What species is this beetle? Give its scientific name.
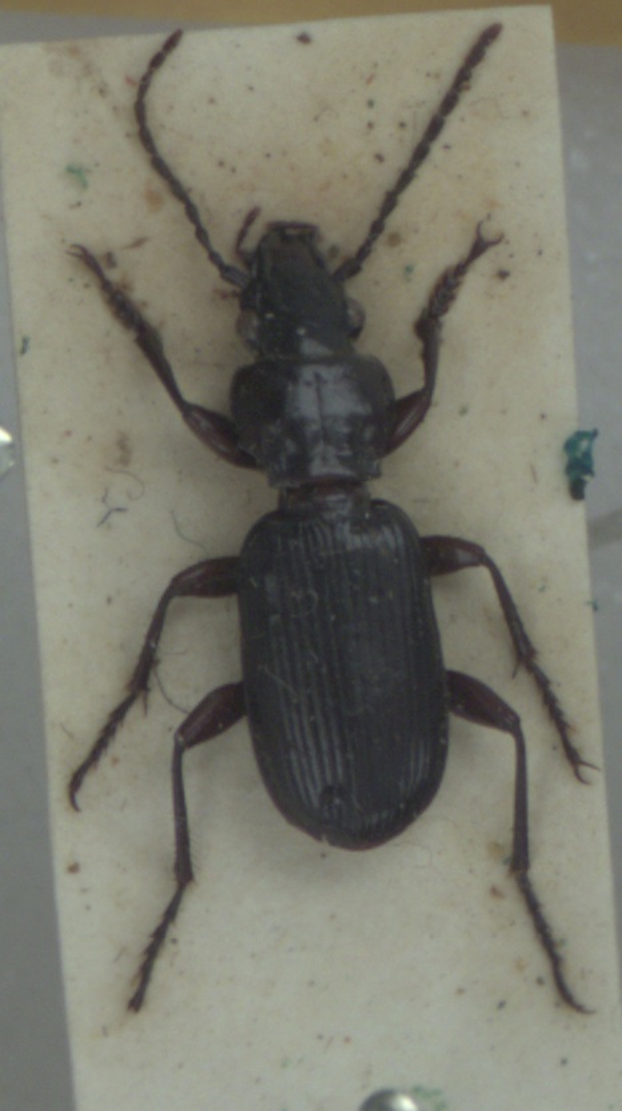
Pterostichus macer
